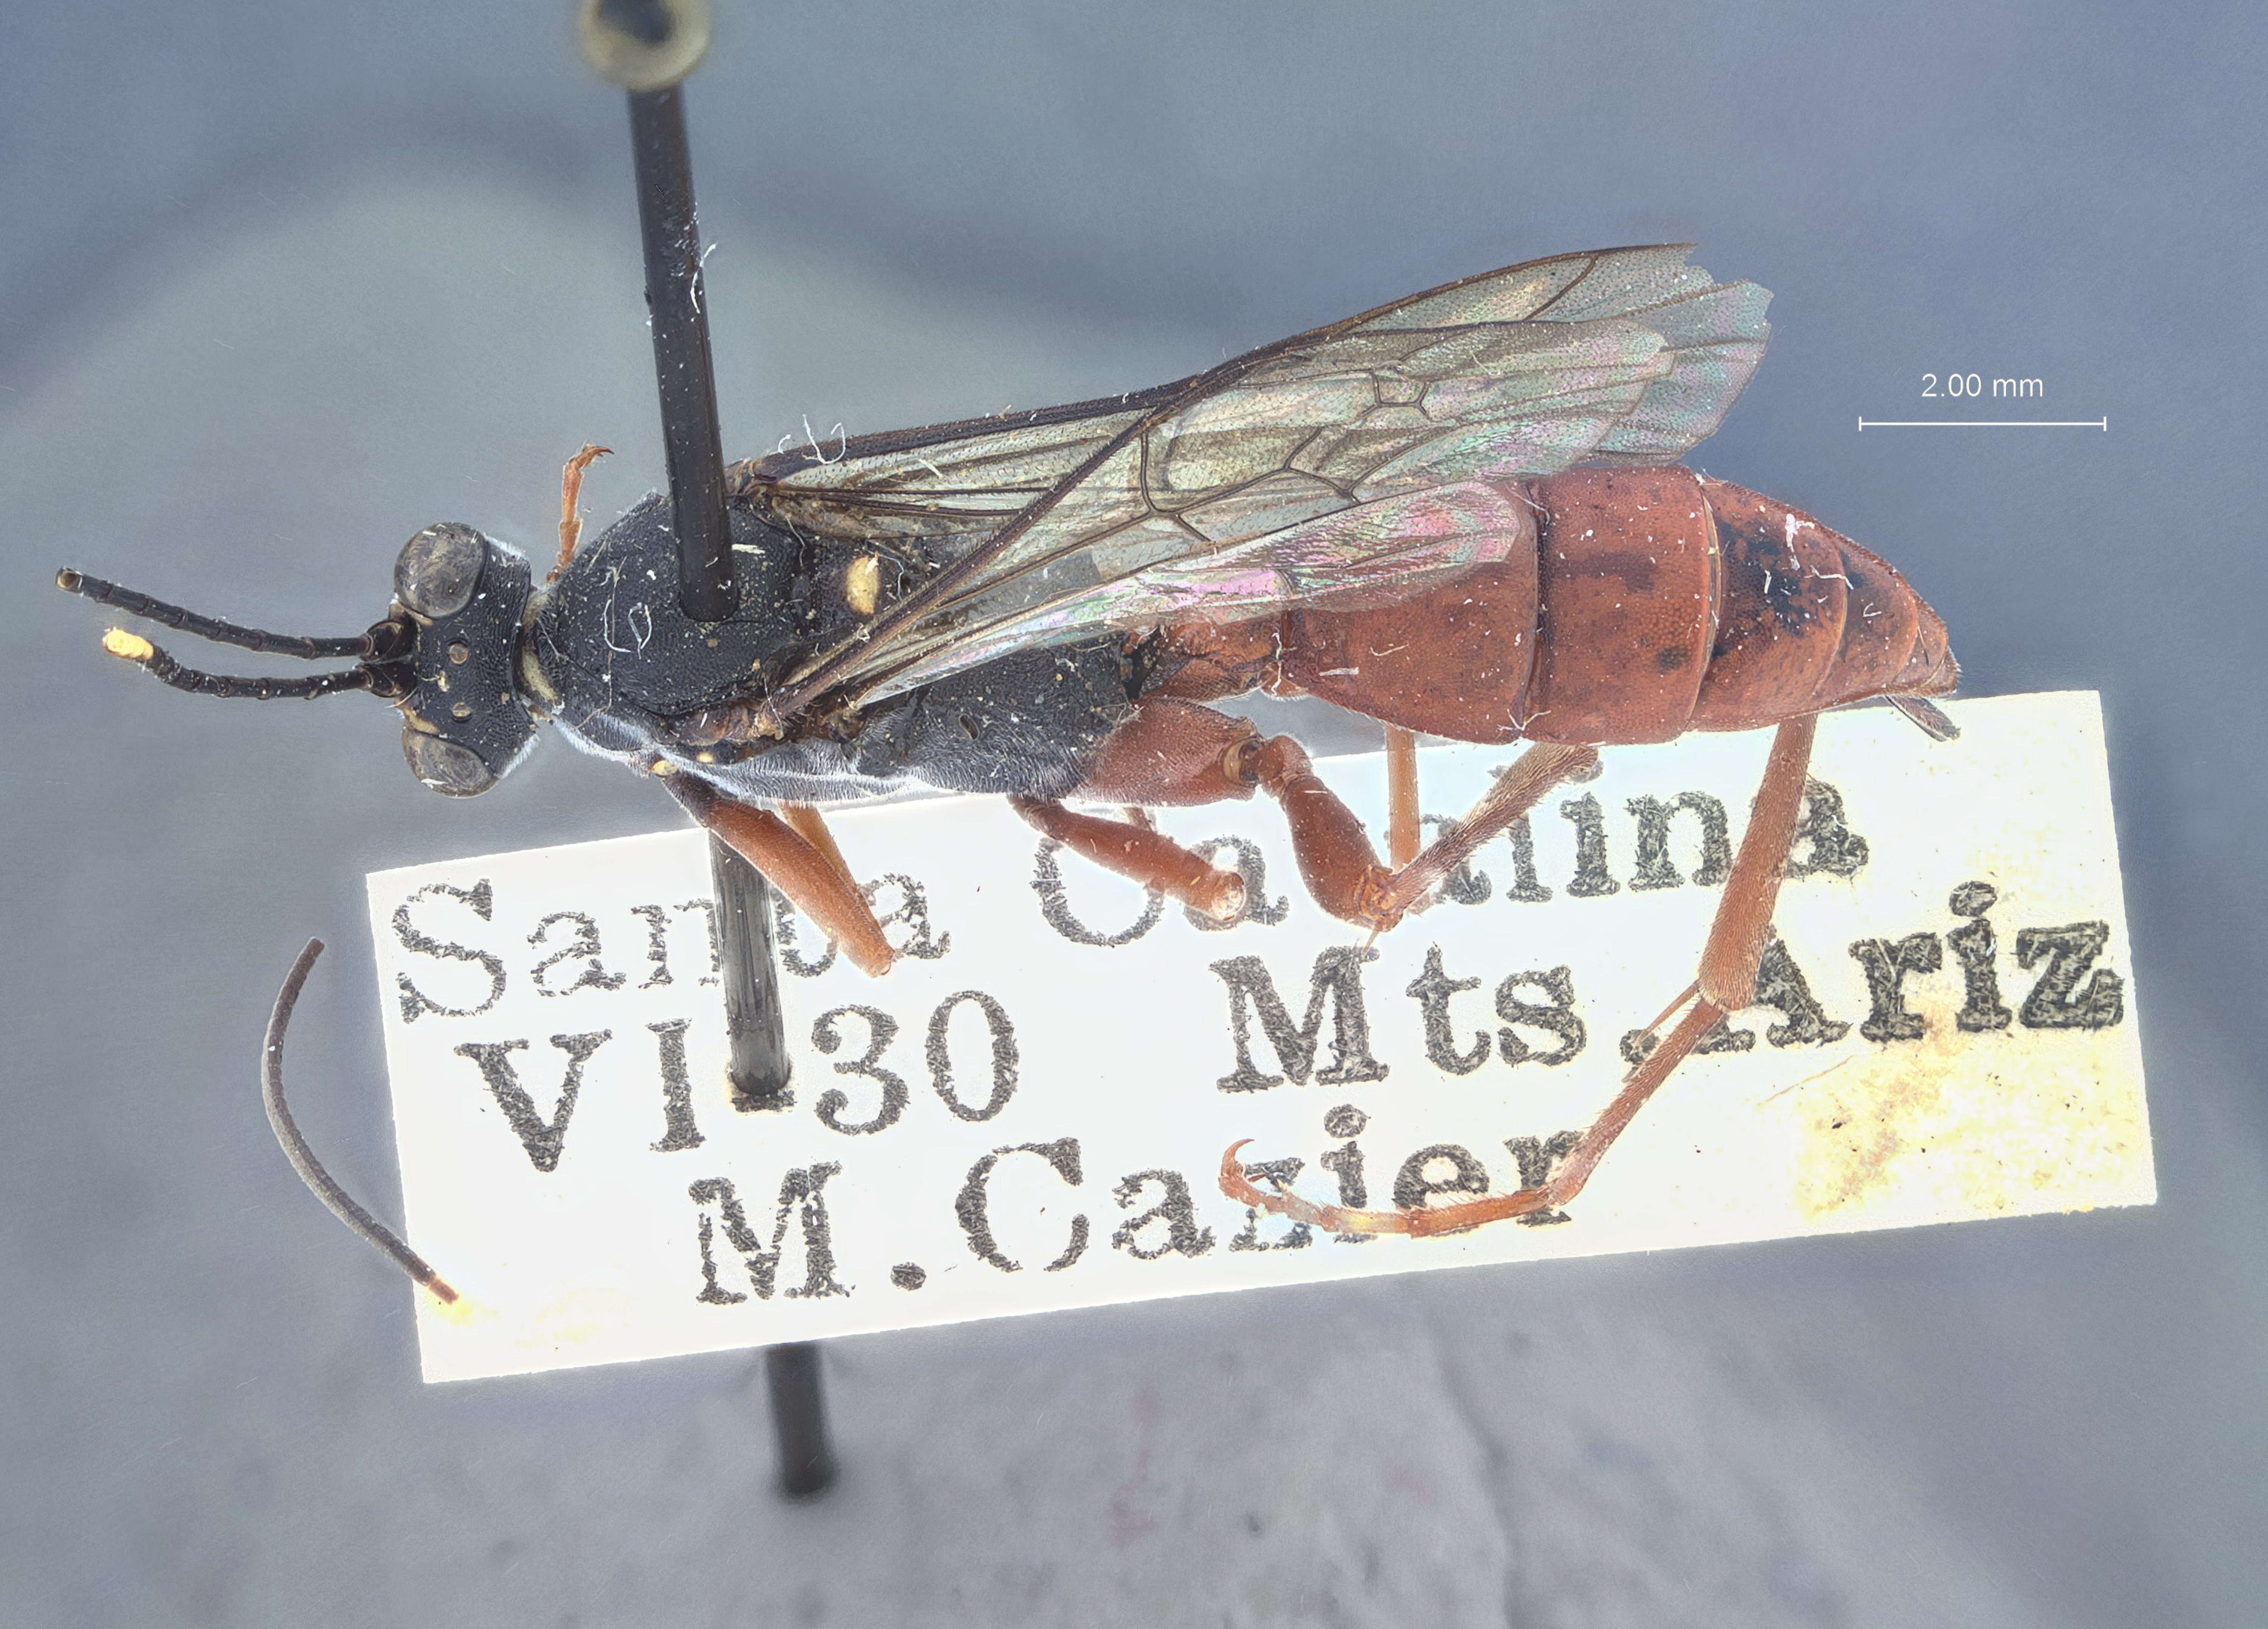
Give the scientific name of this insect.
Hoplismenus arizonensis
